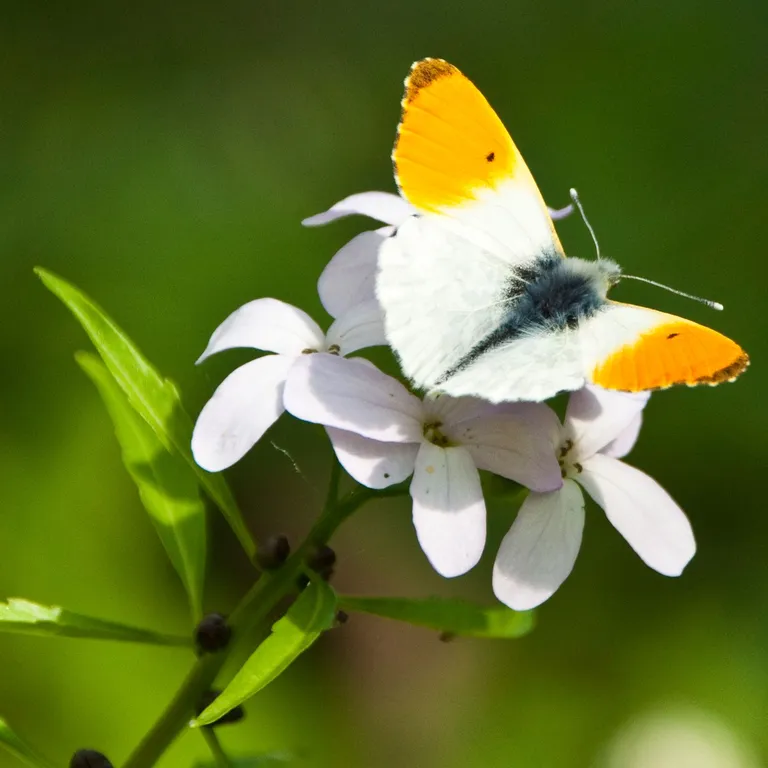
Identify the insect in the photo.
Anthocharis cardamines
